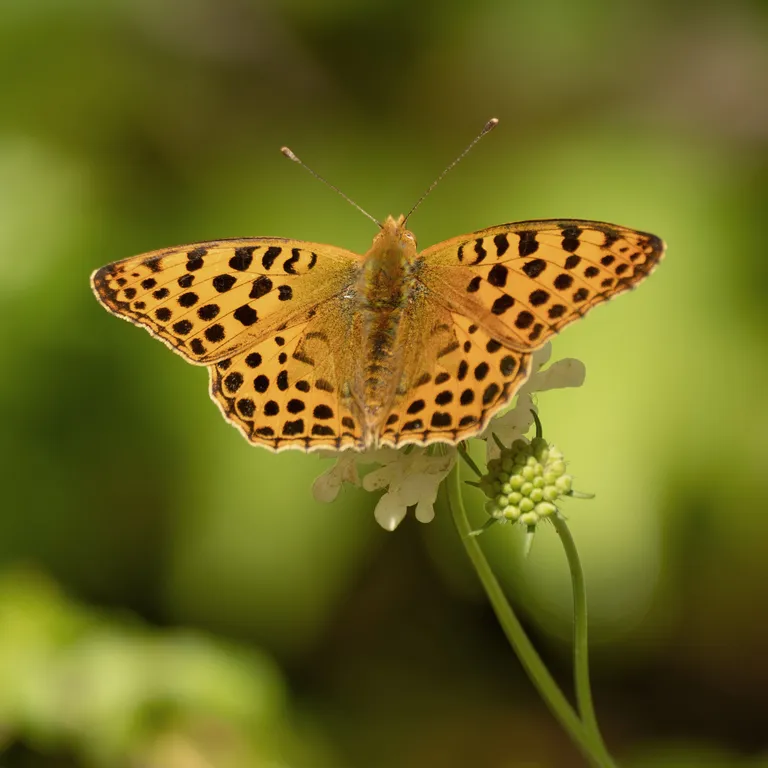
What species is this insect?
Issoria lathonia
